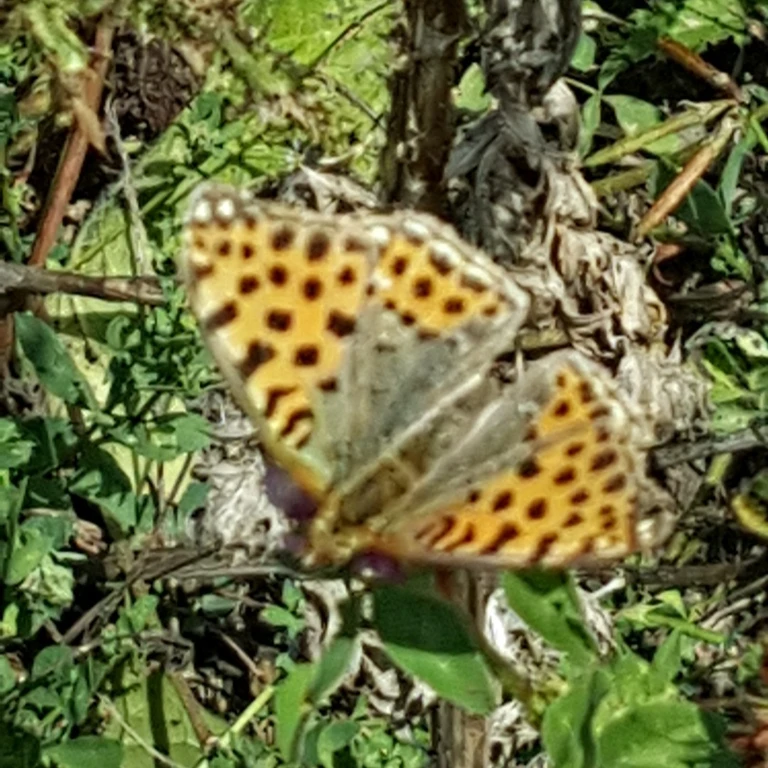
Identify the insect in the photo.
Issoria lathonia
